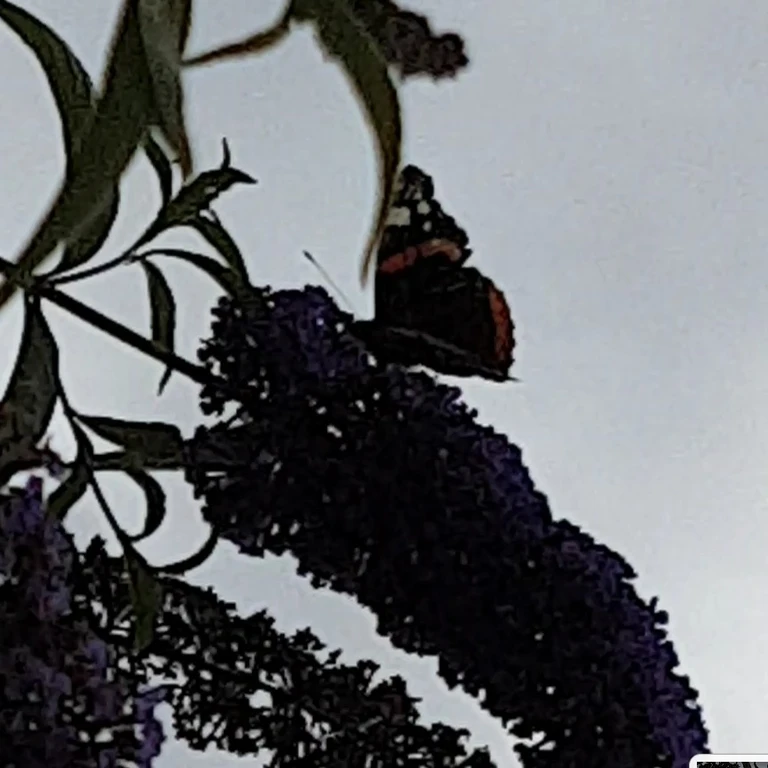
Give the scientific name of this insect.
Vanessa atalanta
